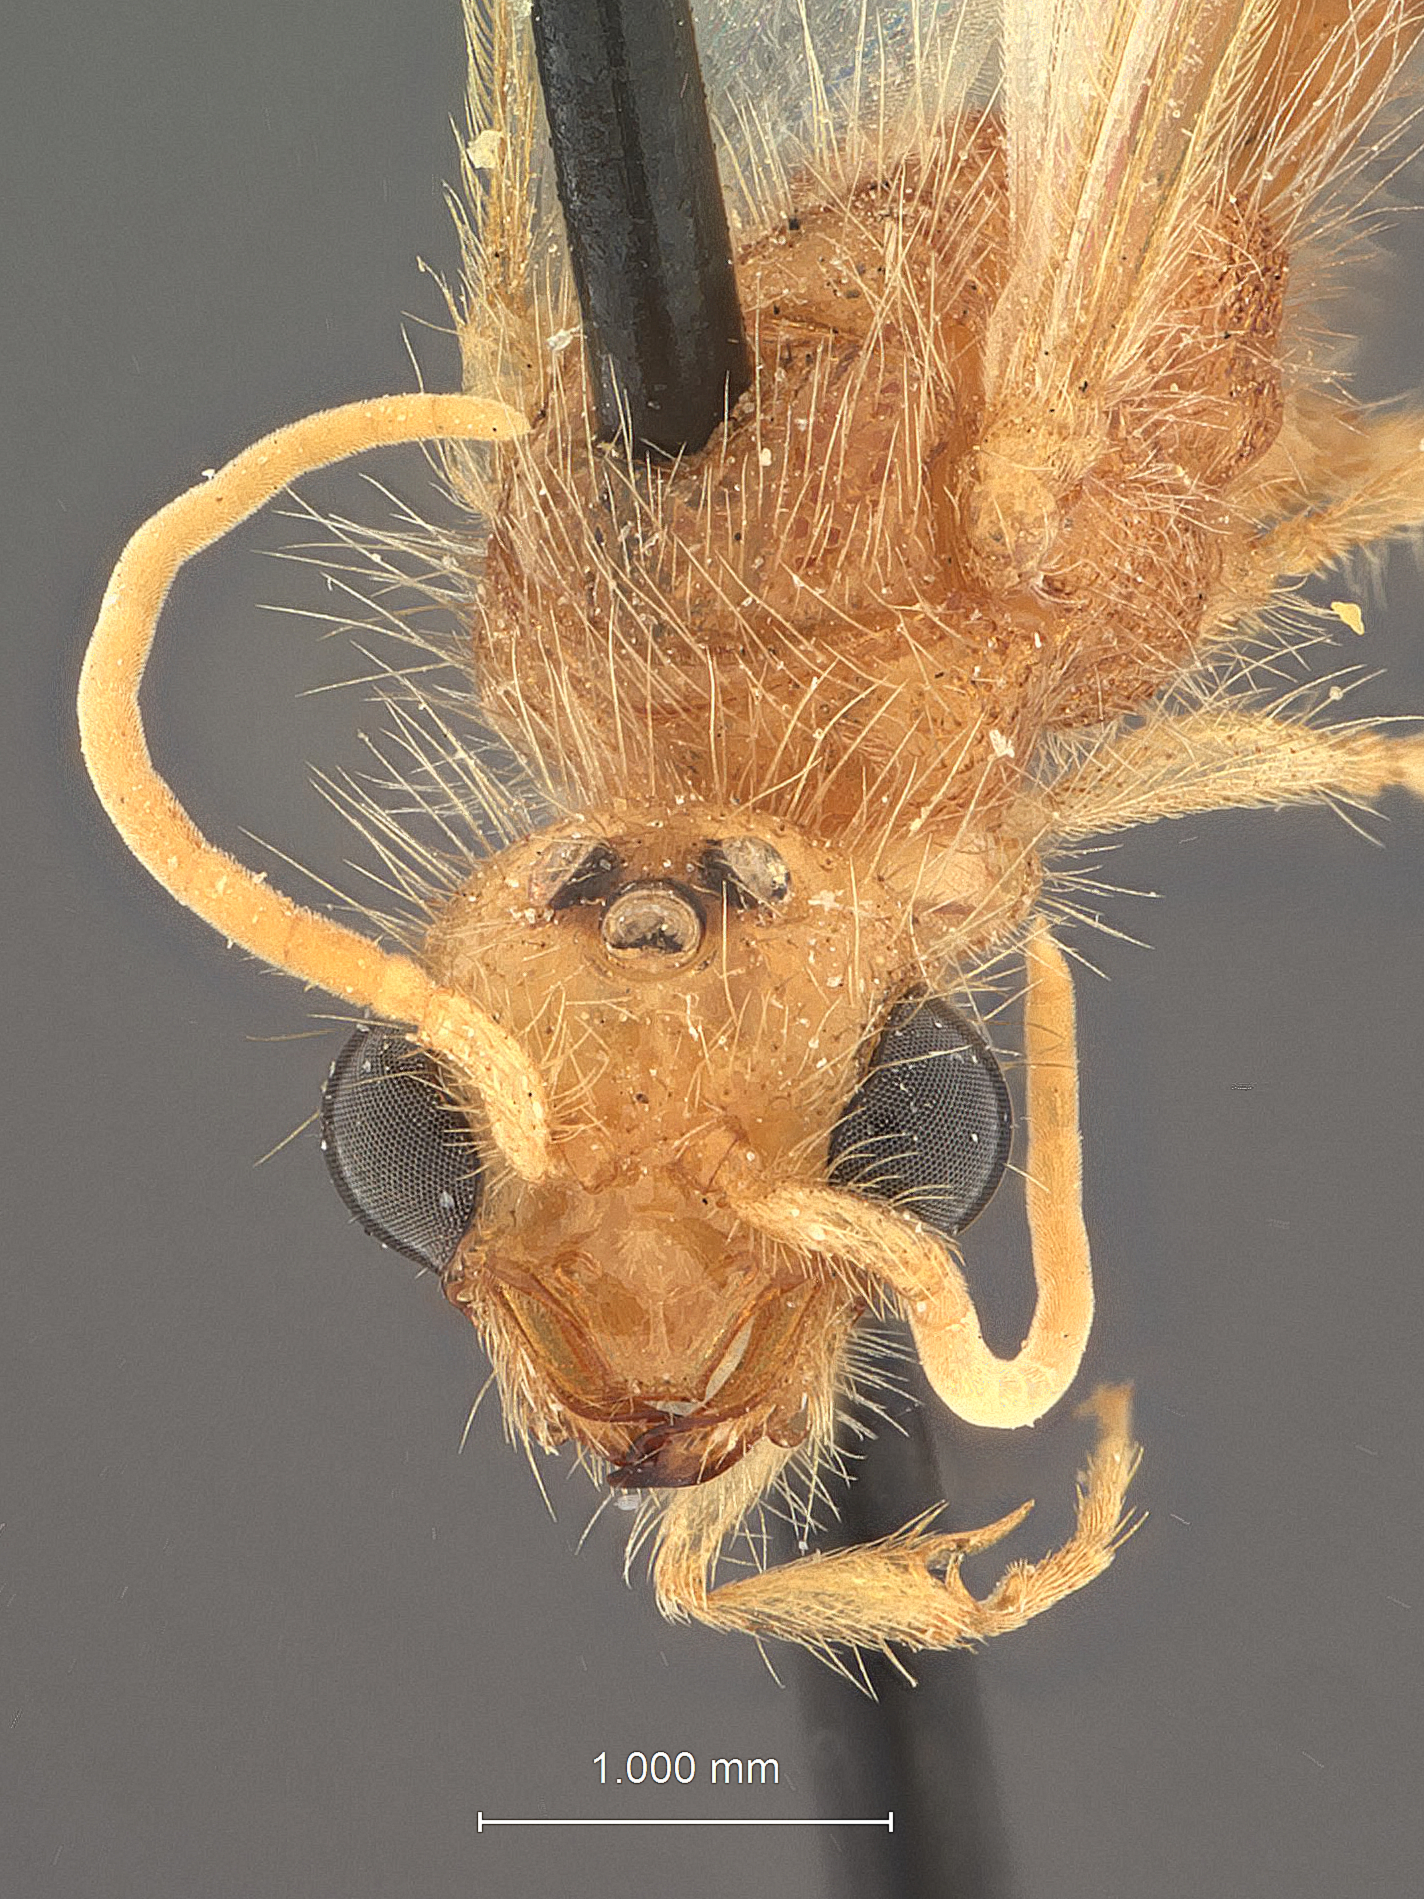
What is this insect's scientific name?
Sphaeropthalma macswaini
